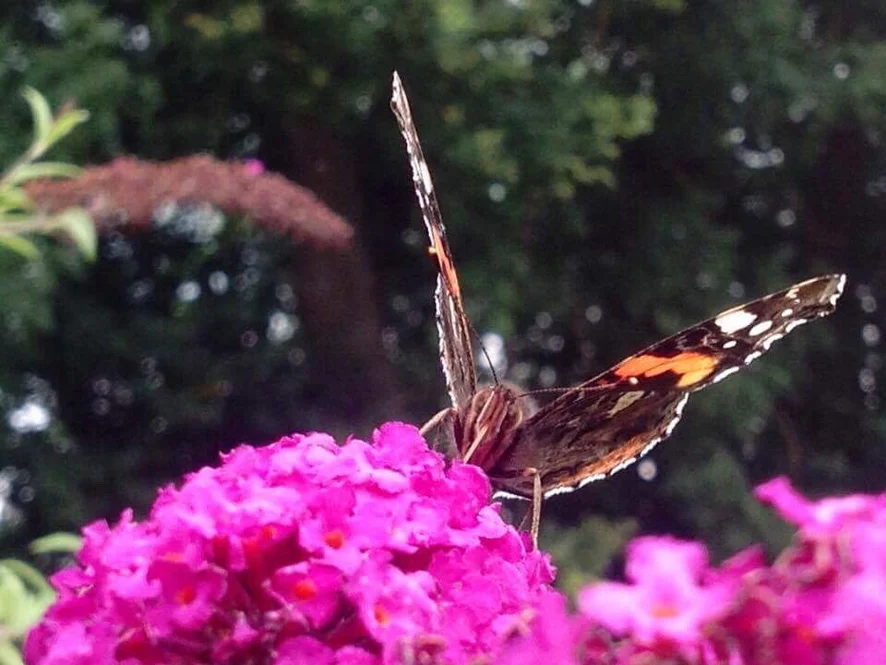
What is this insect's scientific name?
Vanessa atalanta
